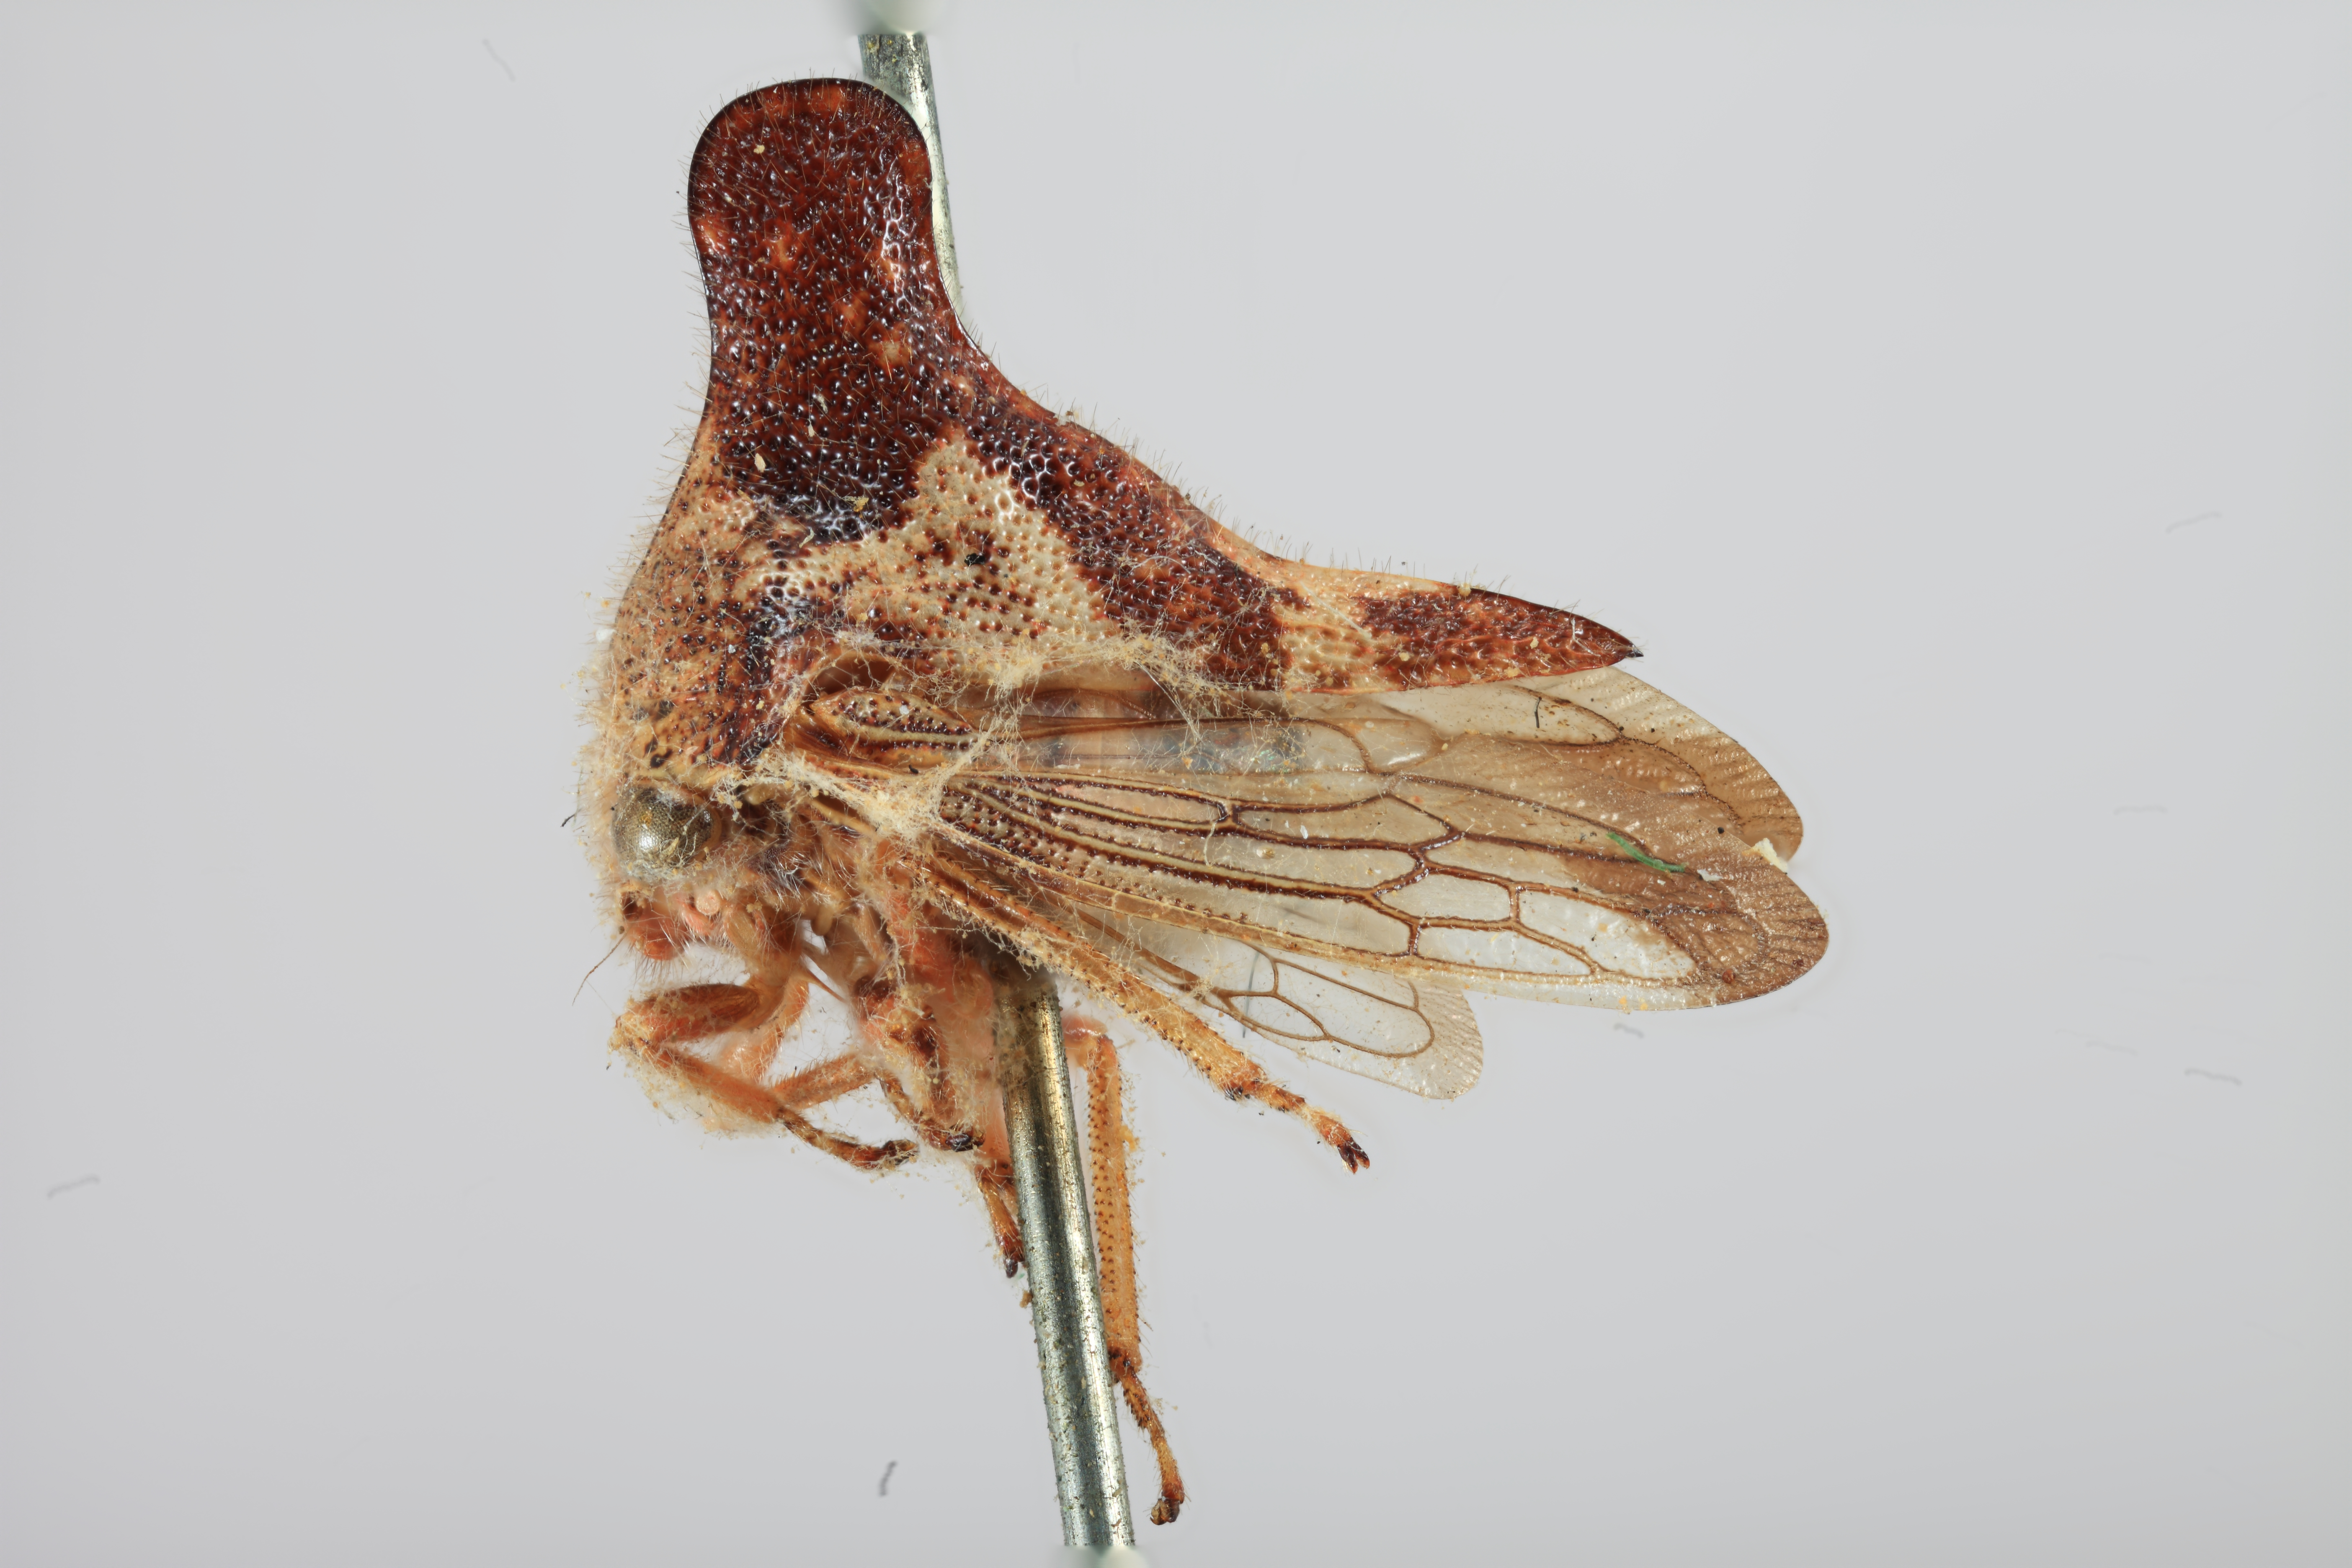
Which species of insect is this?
Thelia crataegi
